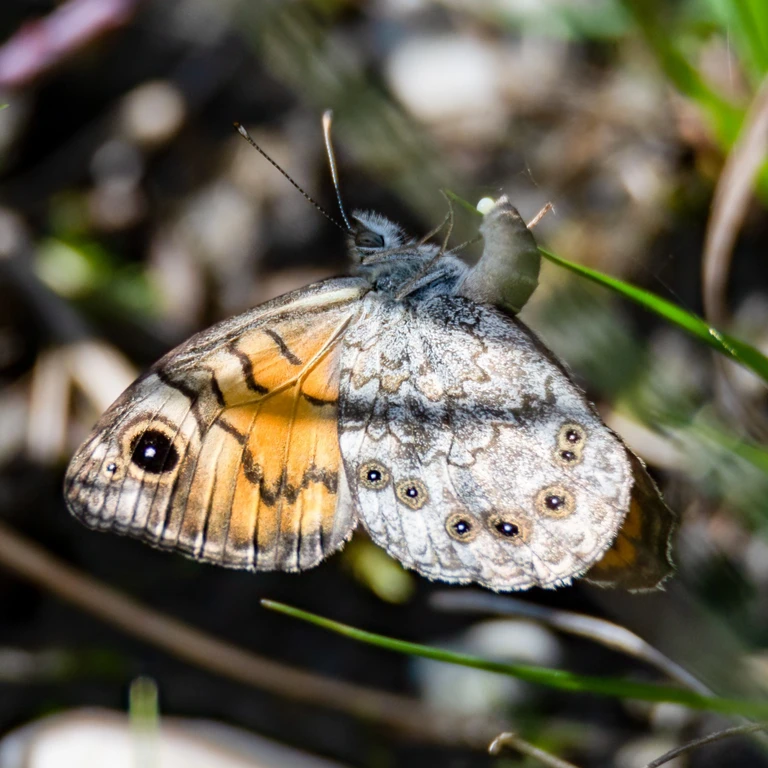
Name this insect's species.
Lasiommata megera (also Pararge megera)
